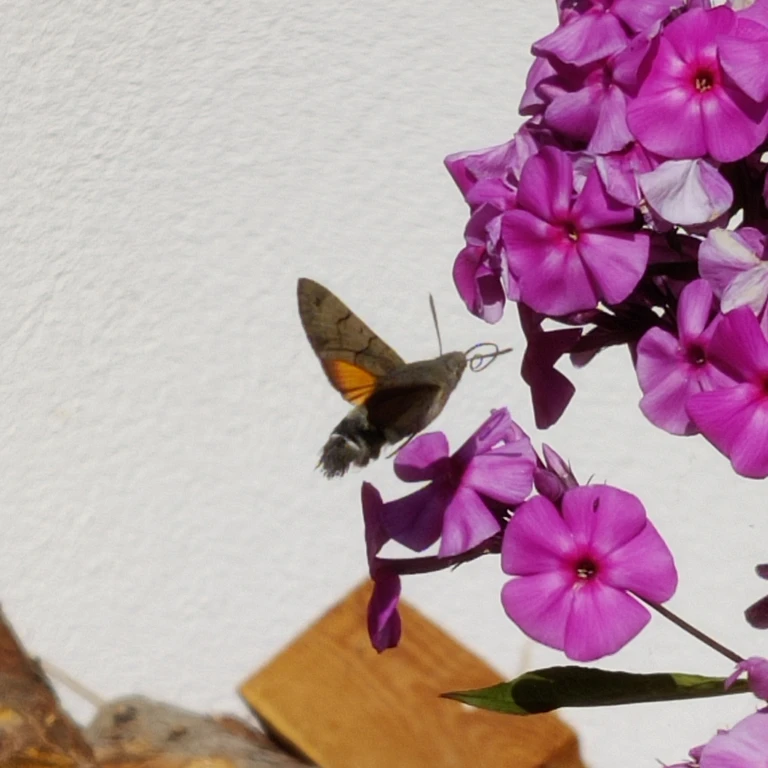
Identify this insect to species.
Macroglossum stellatarum
